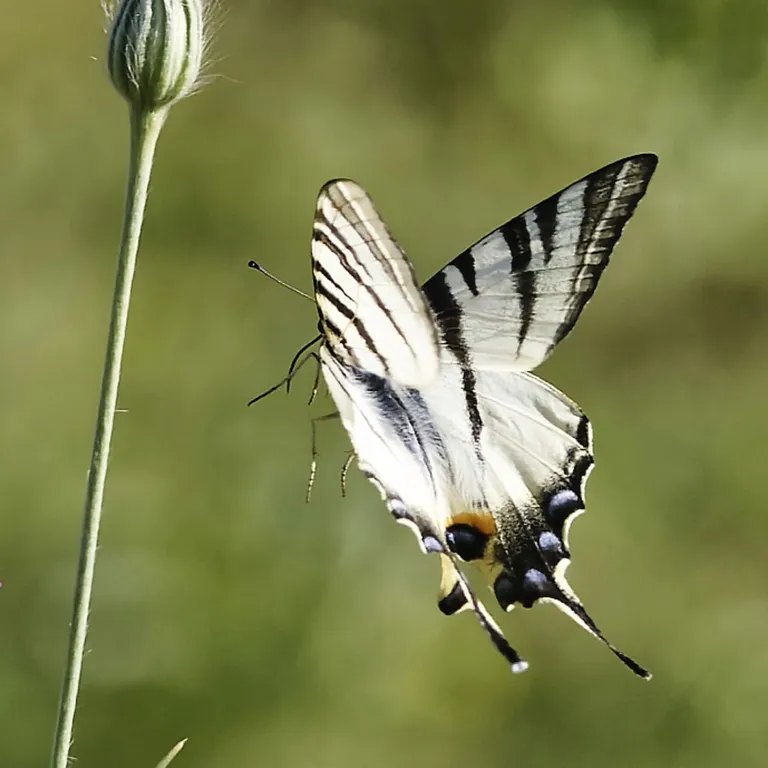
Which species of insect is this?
Iphiclides podalirius
